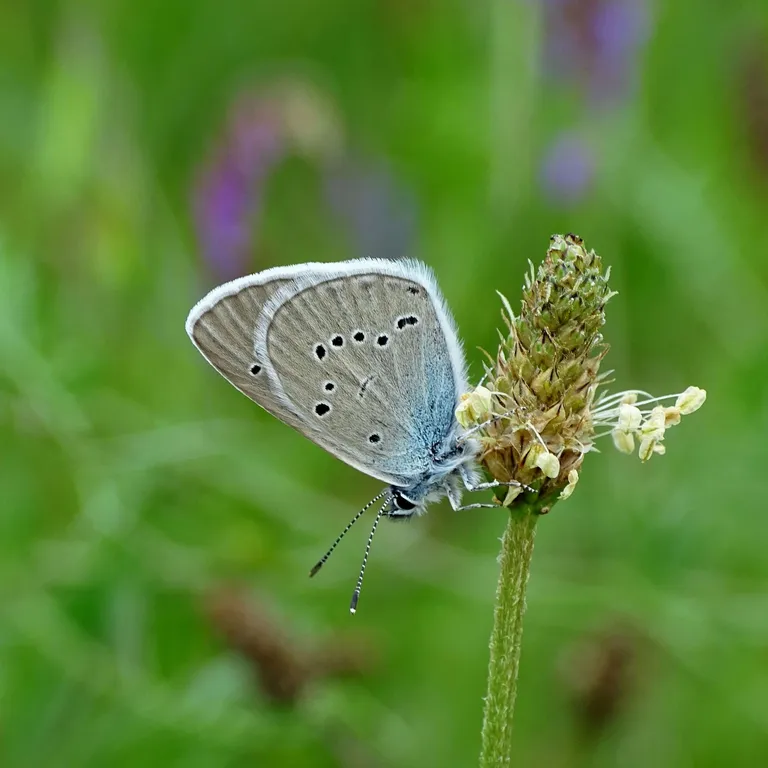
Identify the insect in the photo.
Cyaniris semiargus
